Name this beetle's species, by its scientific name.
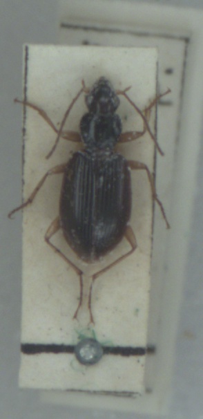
Paranchus albipes
